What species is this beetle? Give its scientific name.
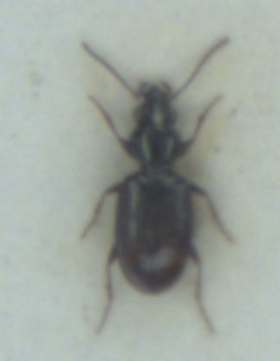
Bembidion normannum
